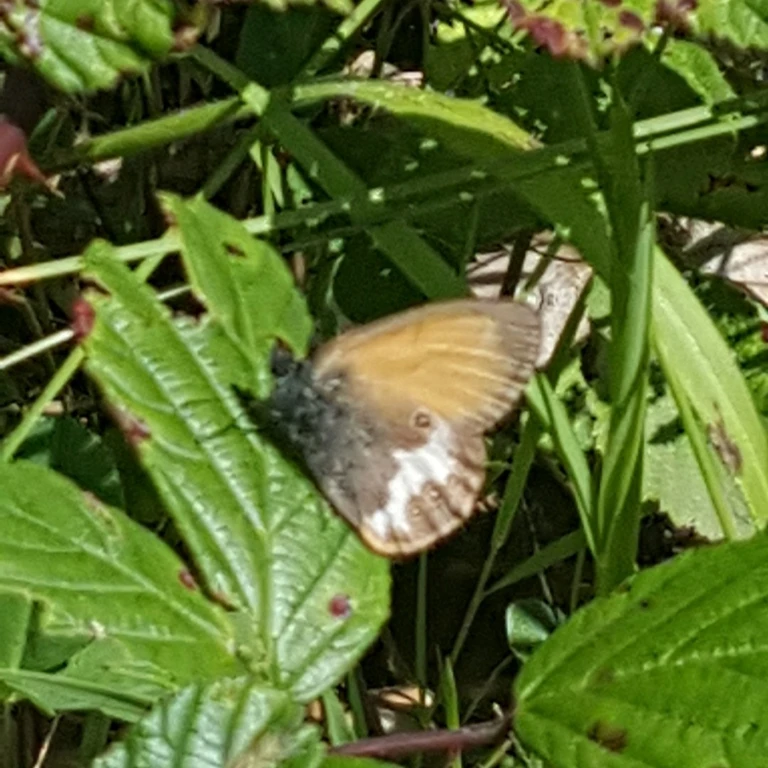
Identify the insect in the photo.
Coenonympha arcania
